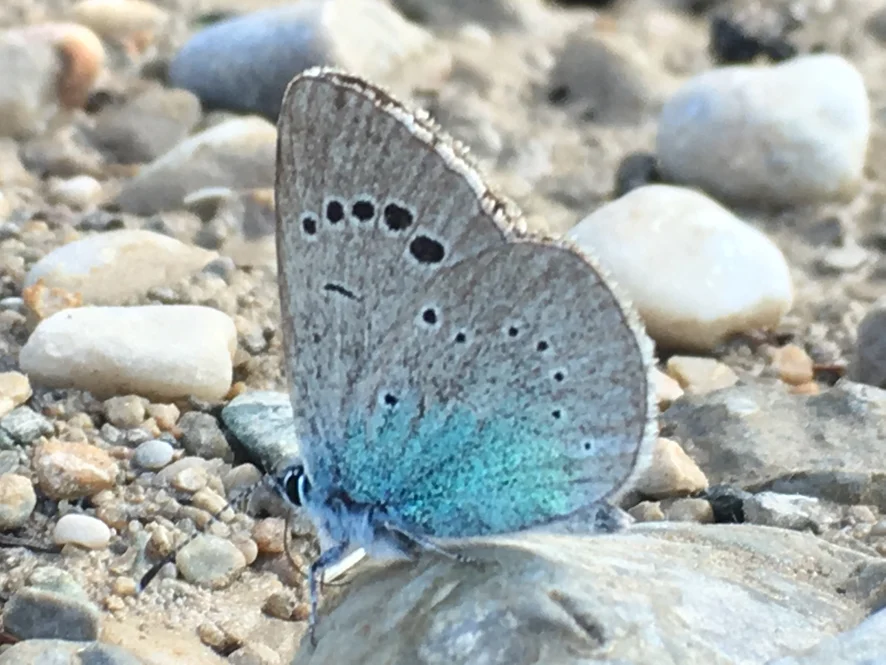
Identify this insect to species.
Glaucopsyche alexis
